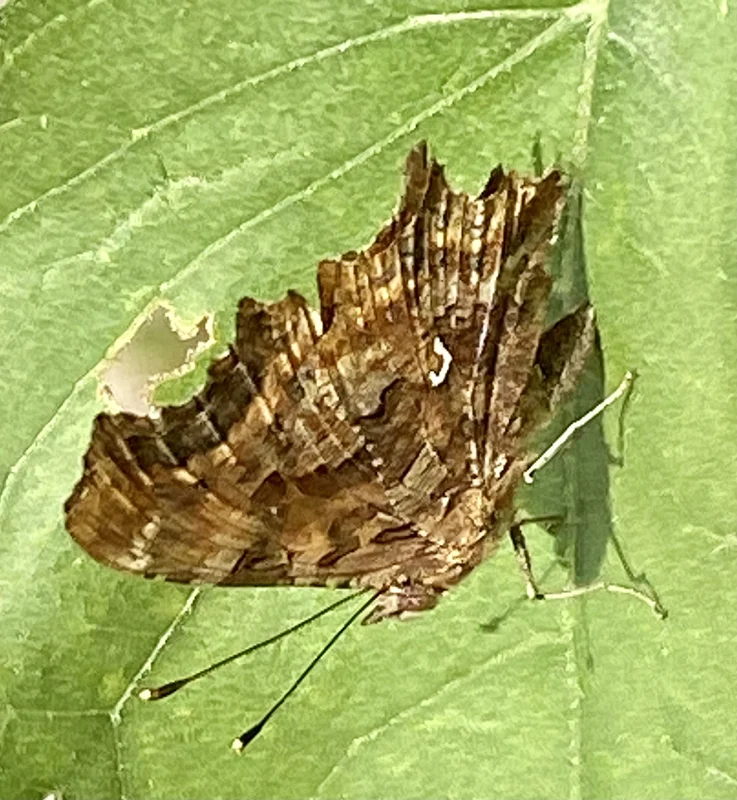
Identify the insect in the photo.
Polygonia c-album
